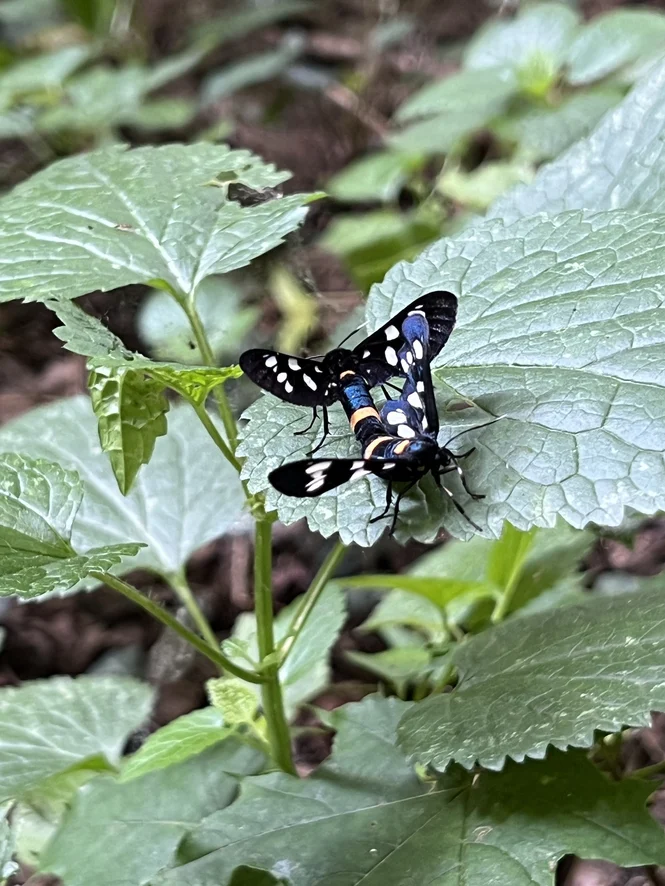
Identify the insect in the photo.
Amata phegea
